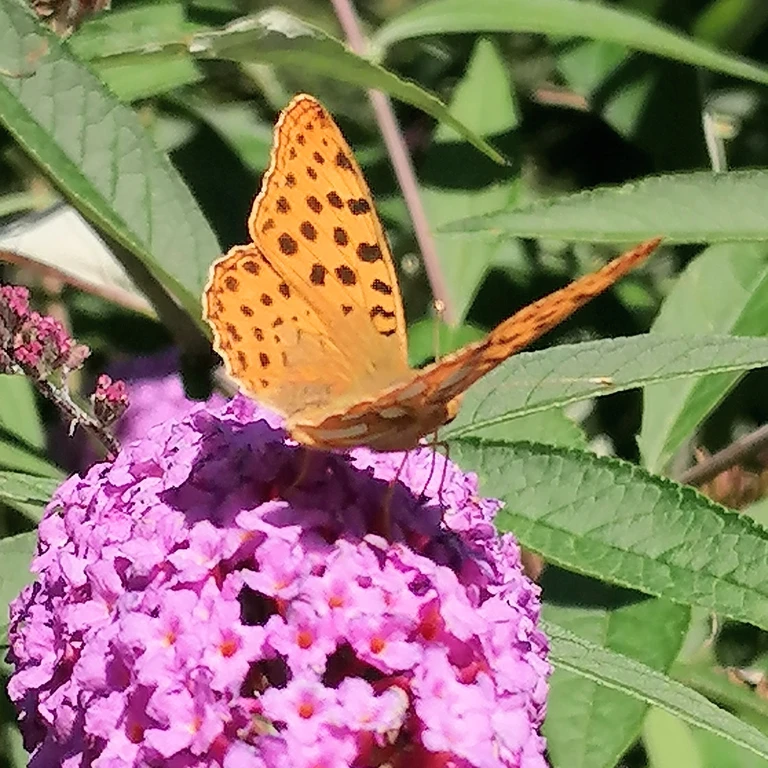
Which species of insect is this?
Issoria lathonia
